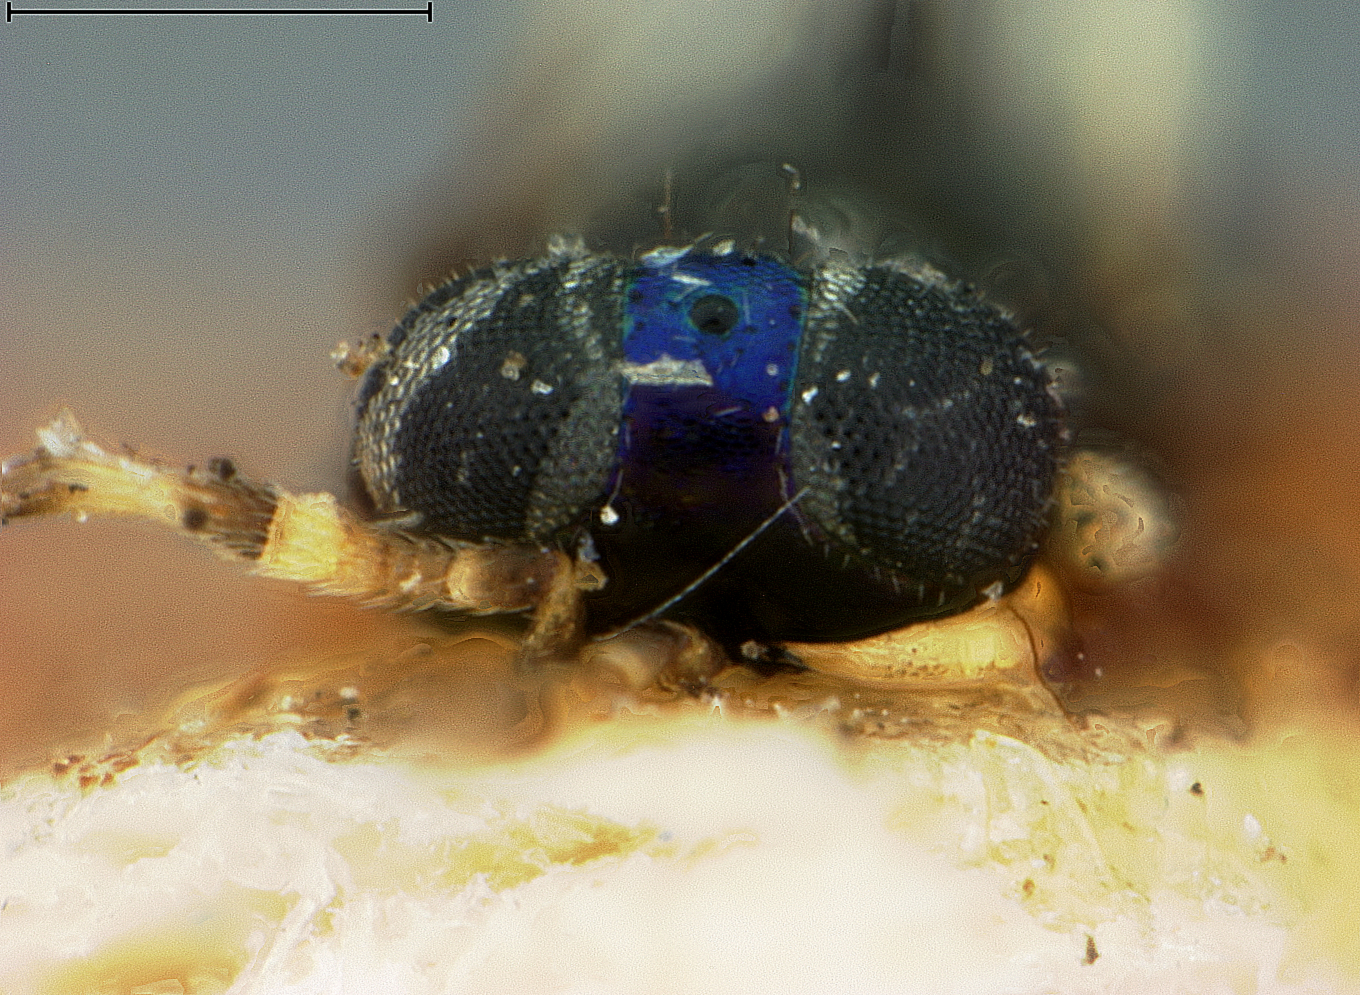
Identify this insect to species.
Habrolepis cyanea
